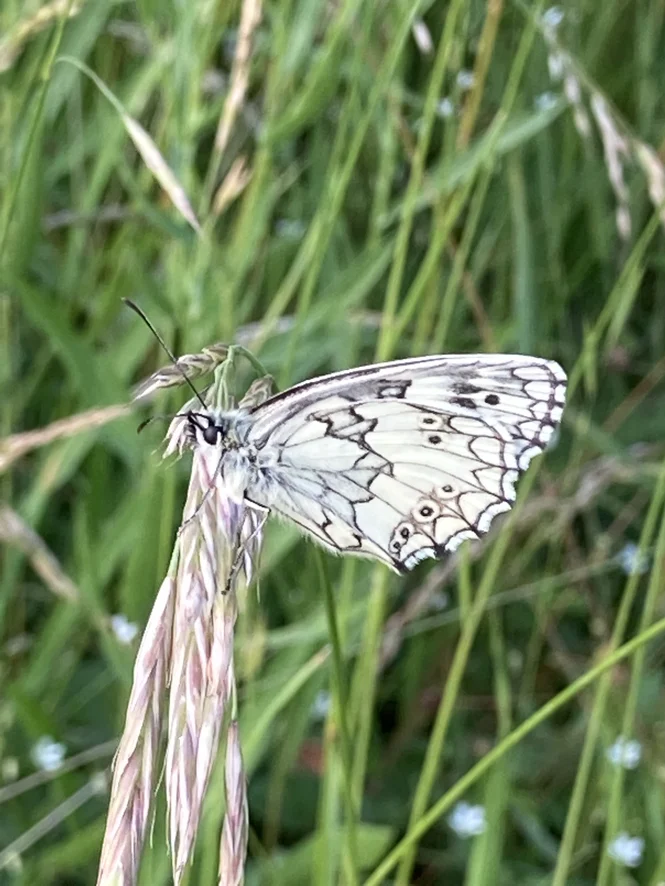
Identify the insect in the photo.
Melanargia galathea
